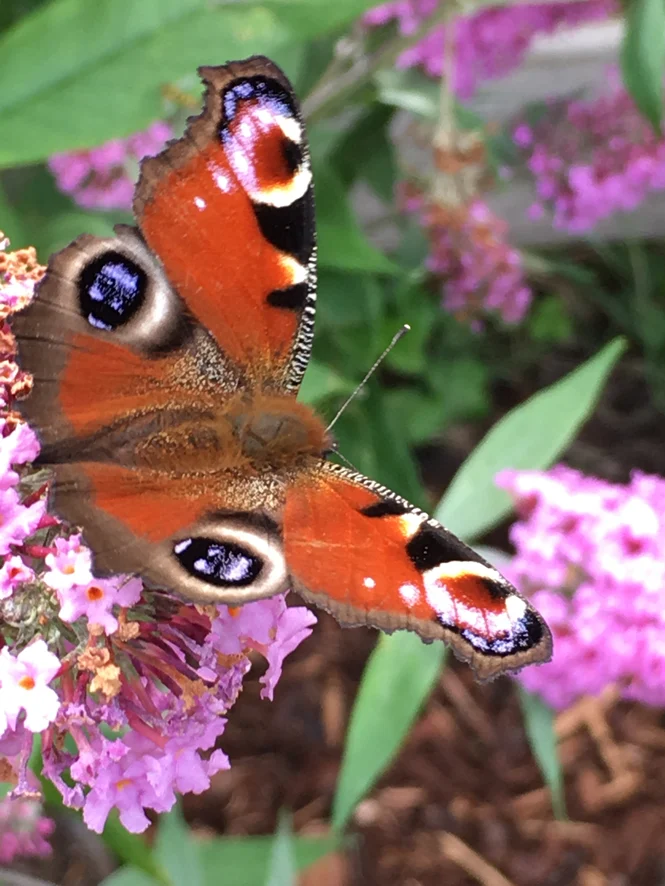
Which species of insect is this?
Aglais io
